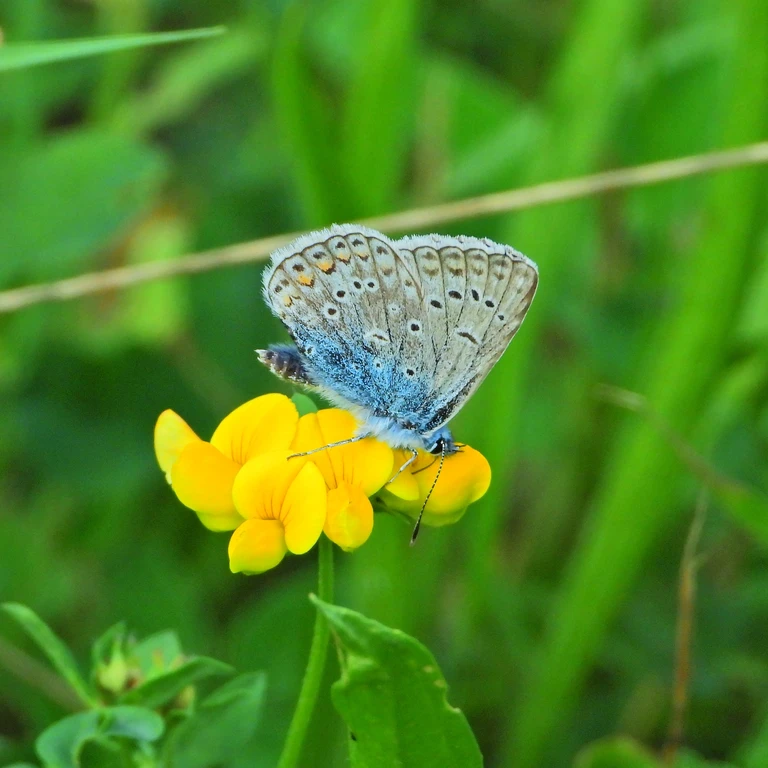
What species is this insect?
Polyommatus icarus
